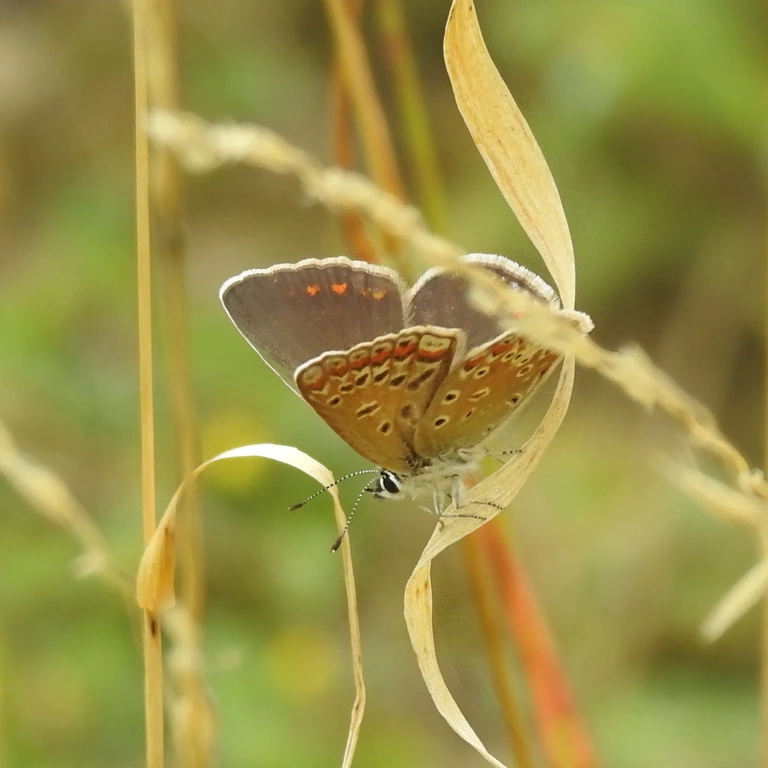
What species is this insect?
Polyommatus icarus
